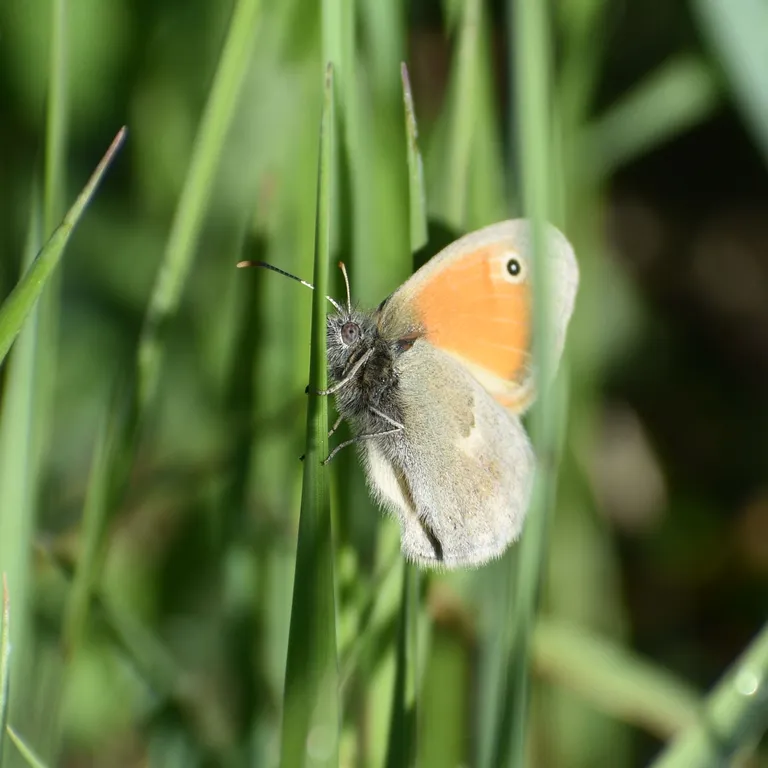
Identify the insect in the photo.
Coenonympha pamphilus
